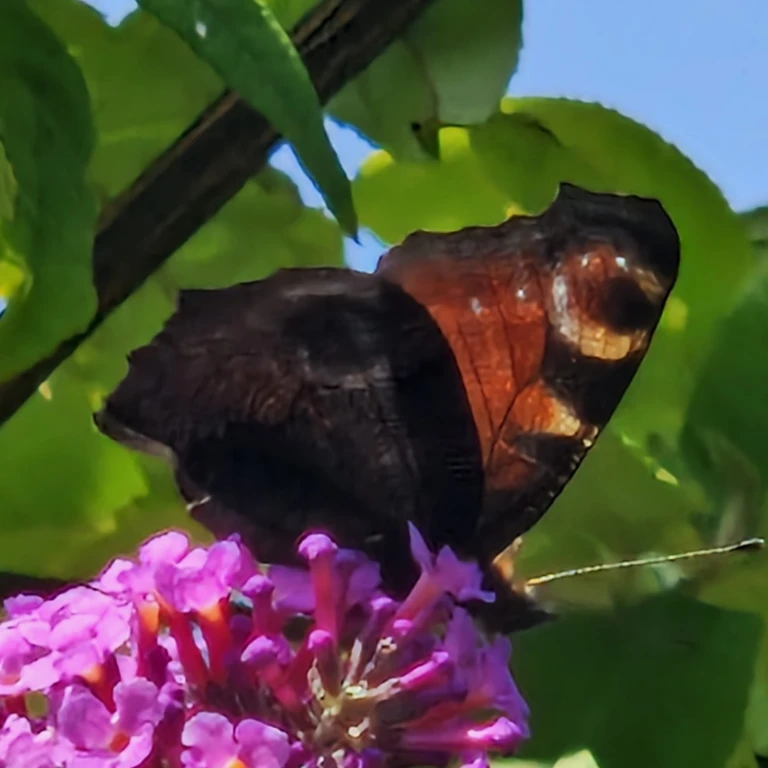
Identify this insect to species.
Aglais io
